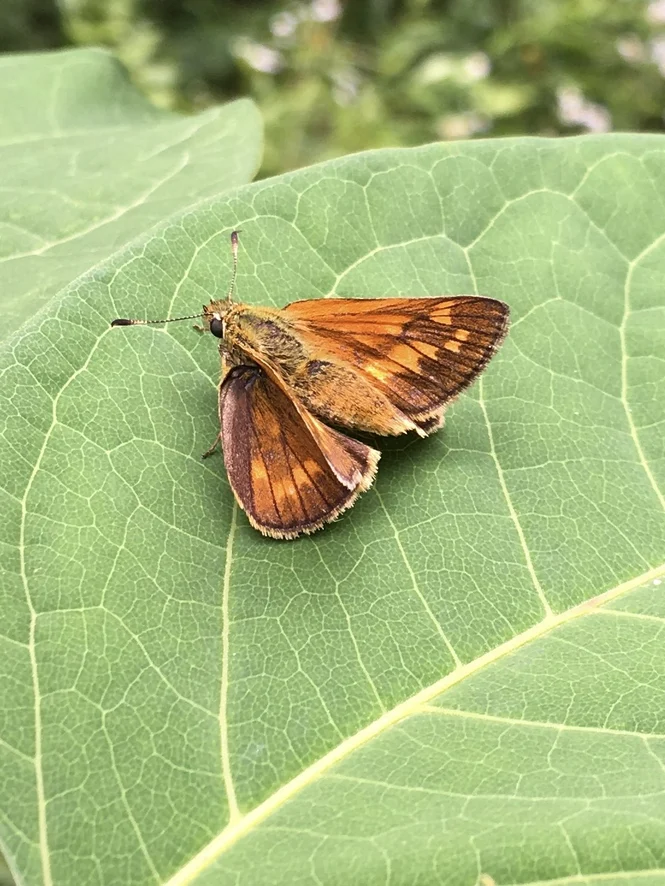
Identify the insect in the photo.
Ochlodes sylvanus (also Ochlodes venata)
